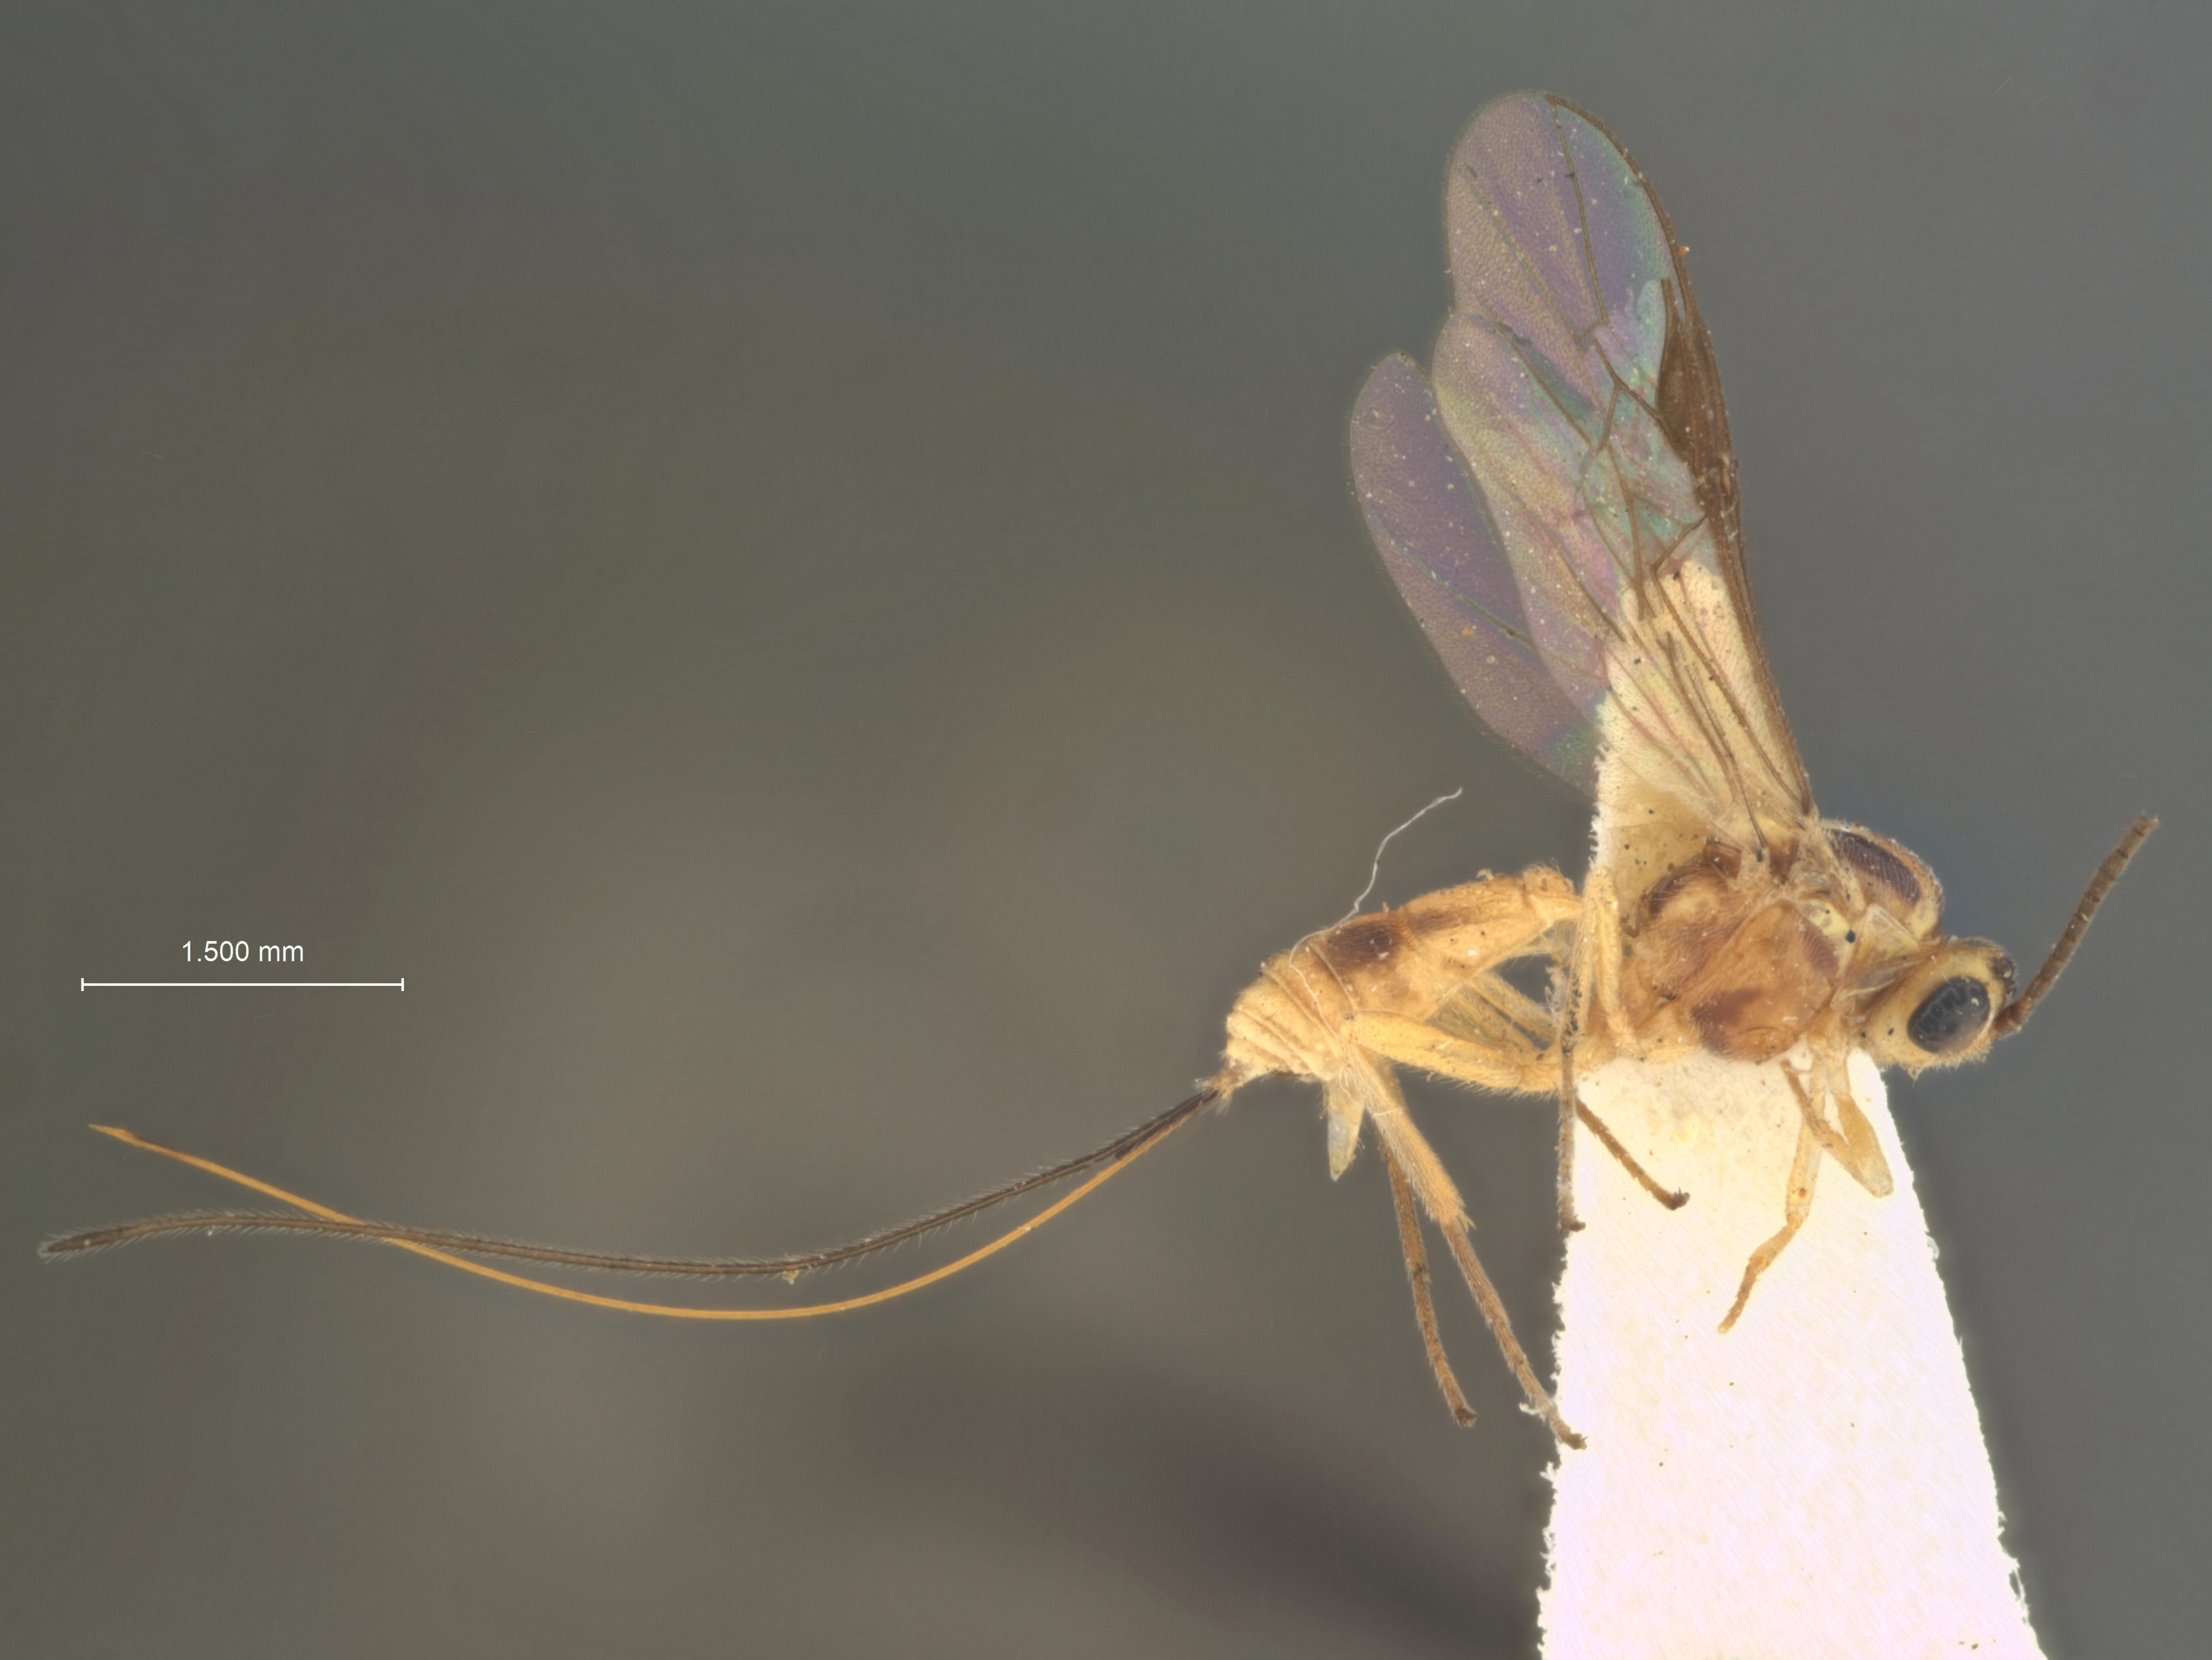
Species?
Microbracon howardi
